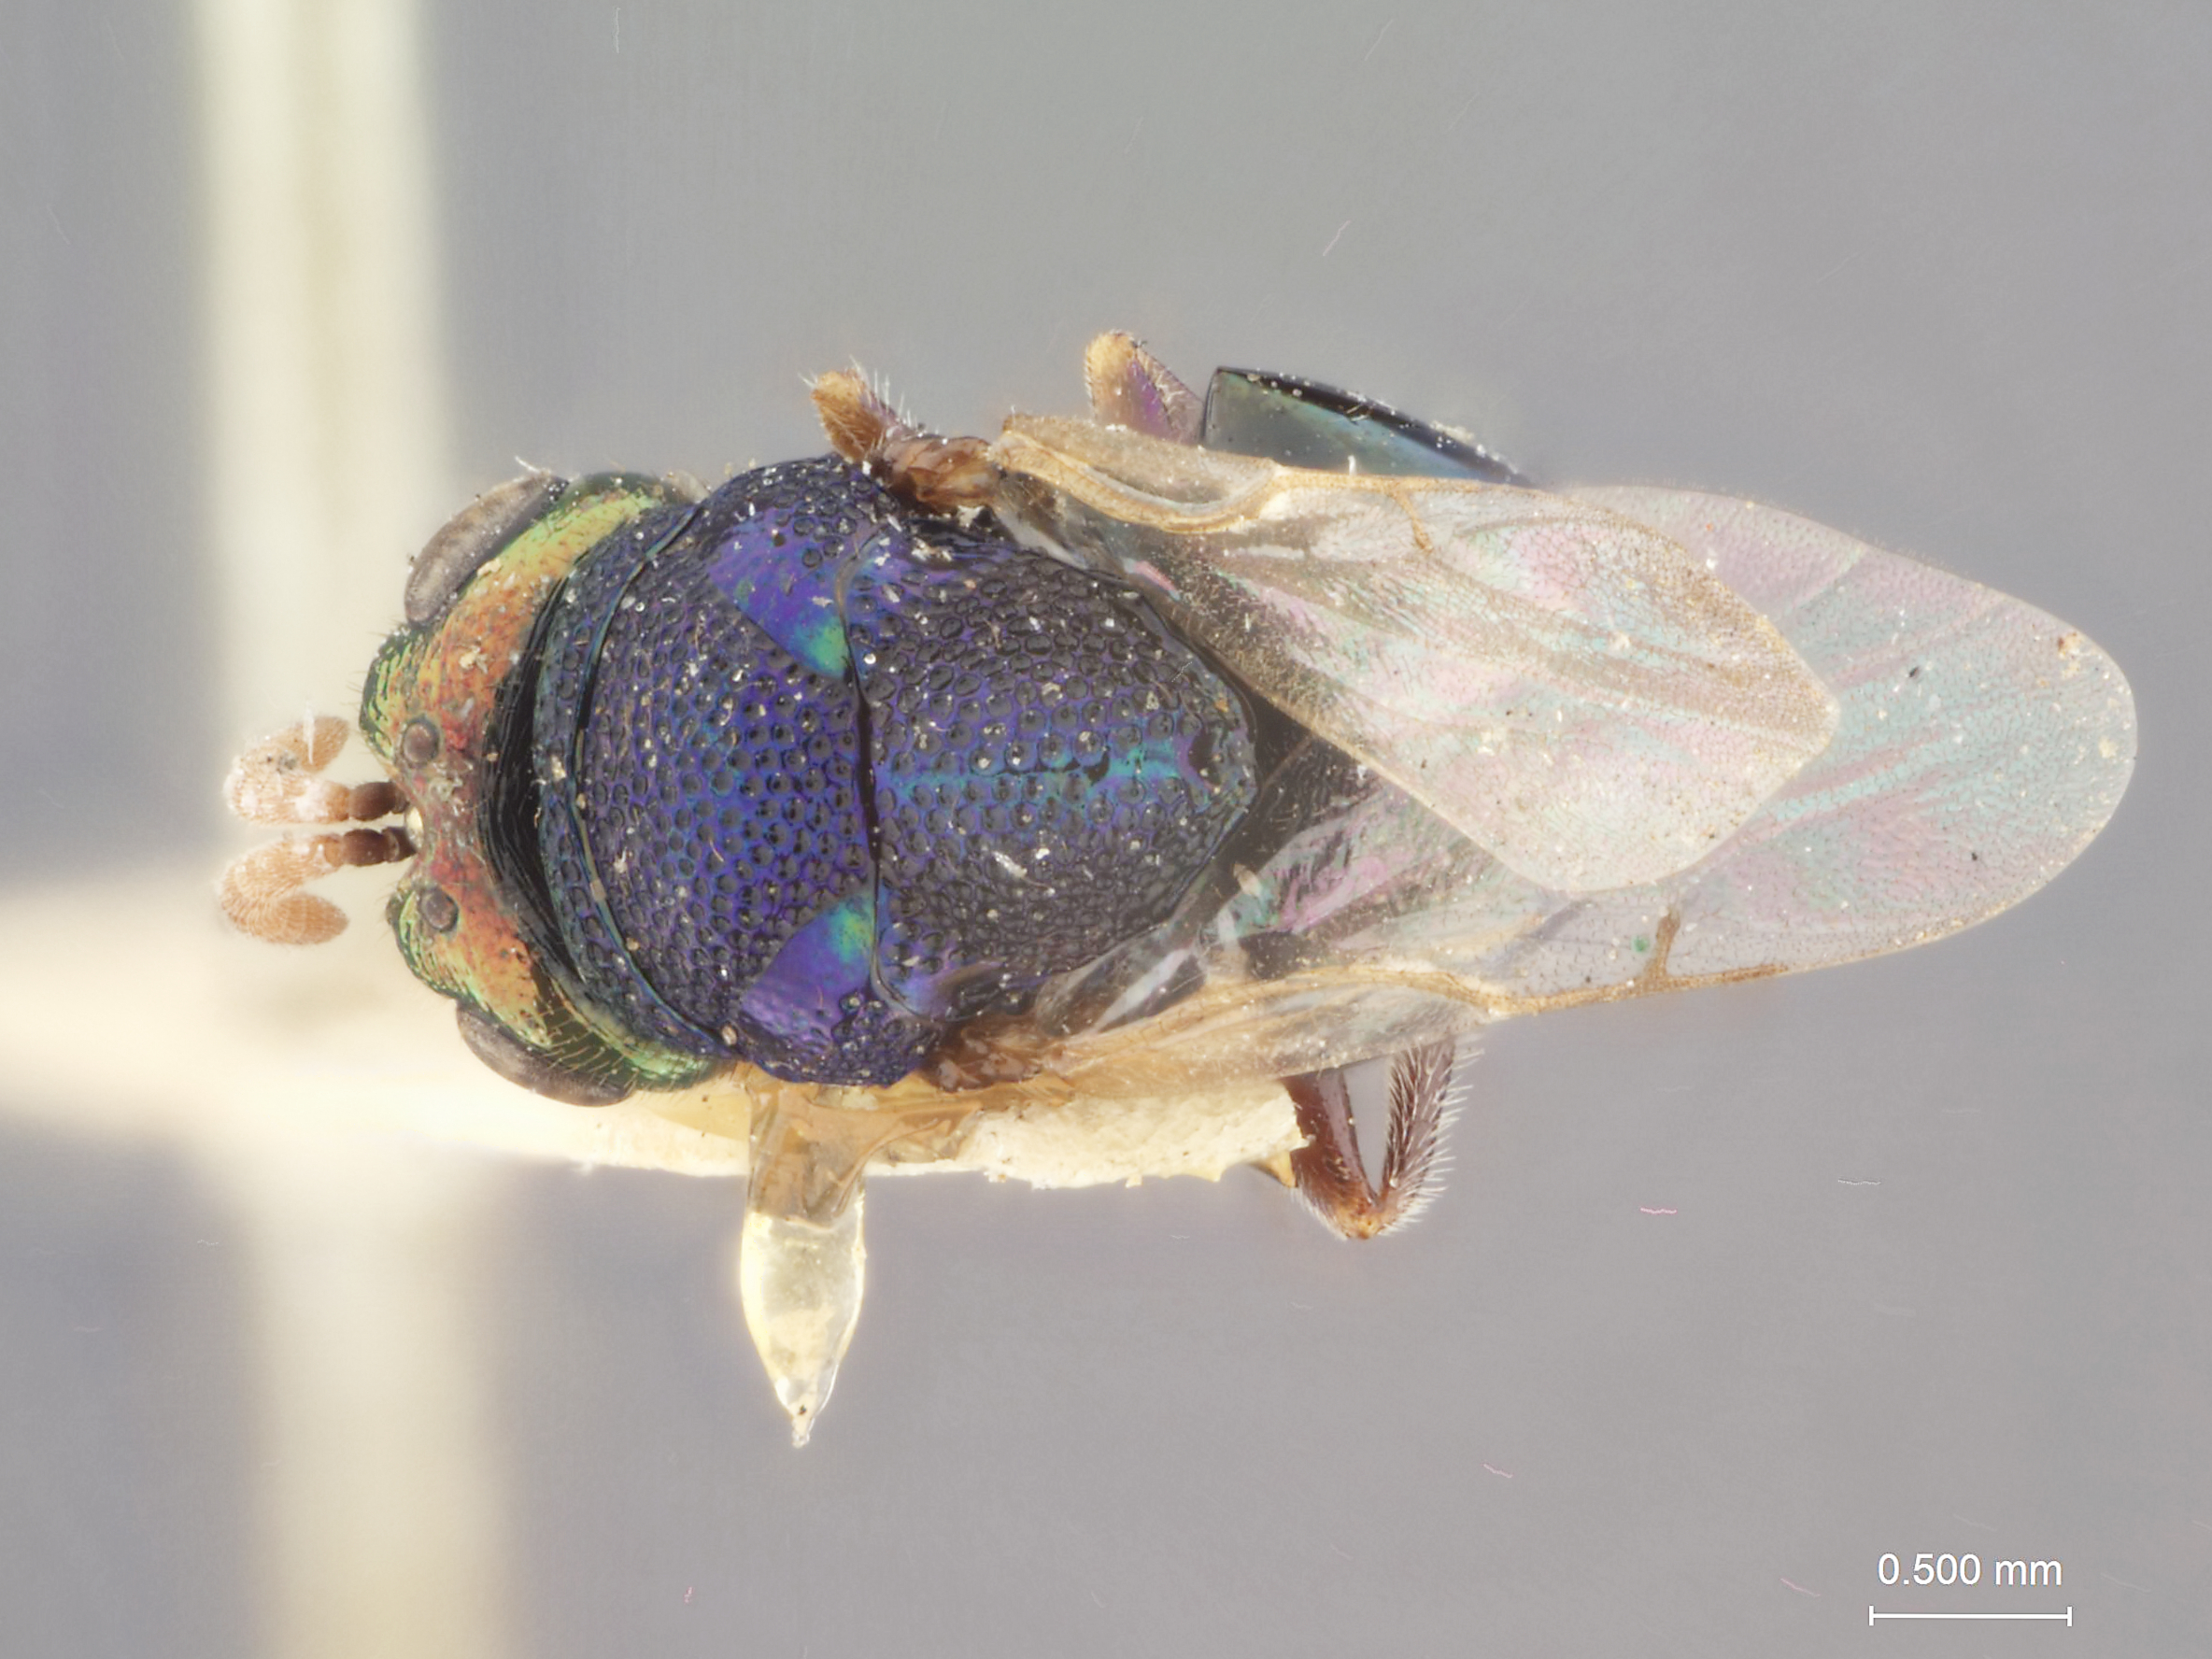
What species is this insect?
Perilampus regalis
